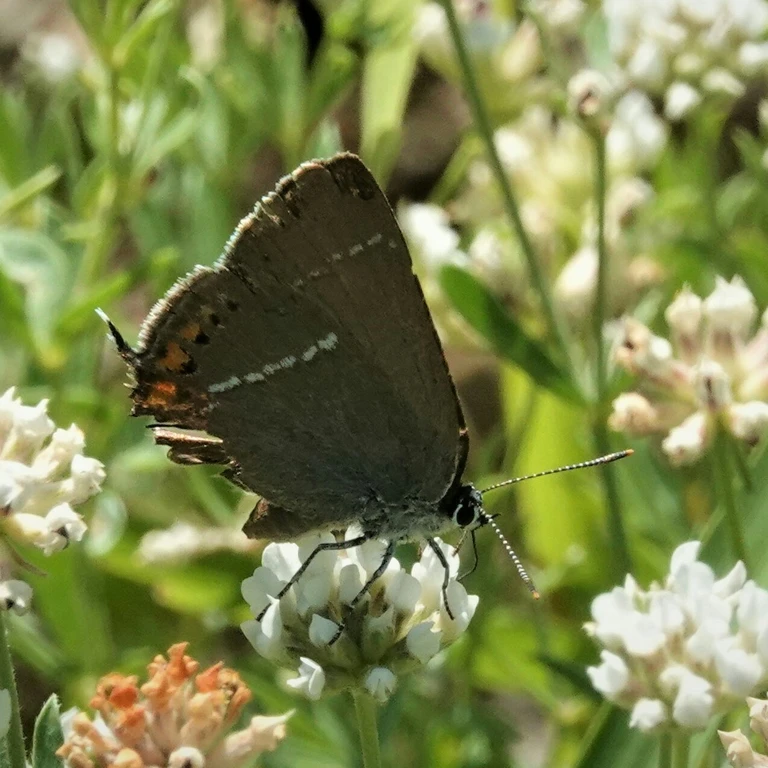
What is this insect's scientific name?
Satyrium spini (also Tuttiola spini)
